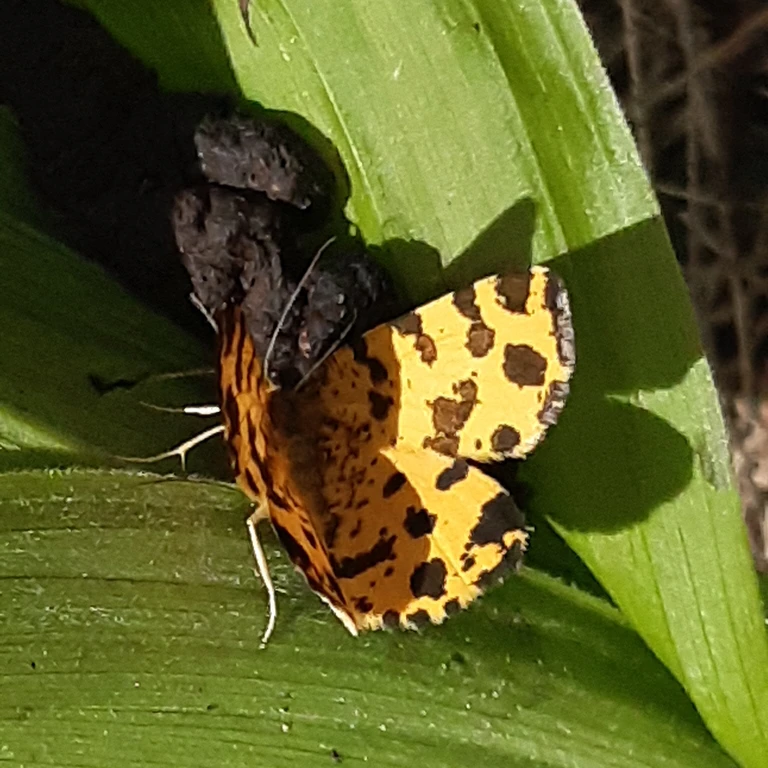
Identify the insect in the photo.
Pseudopanthera macularia
